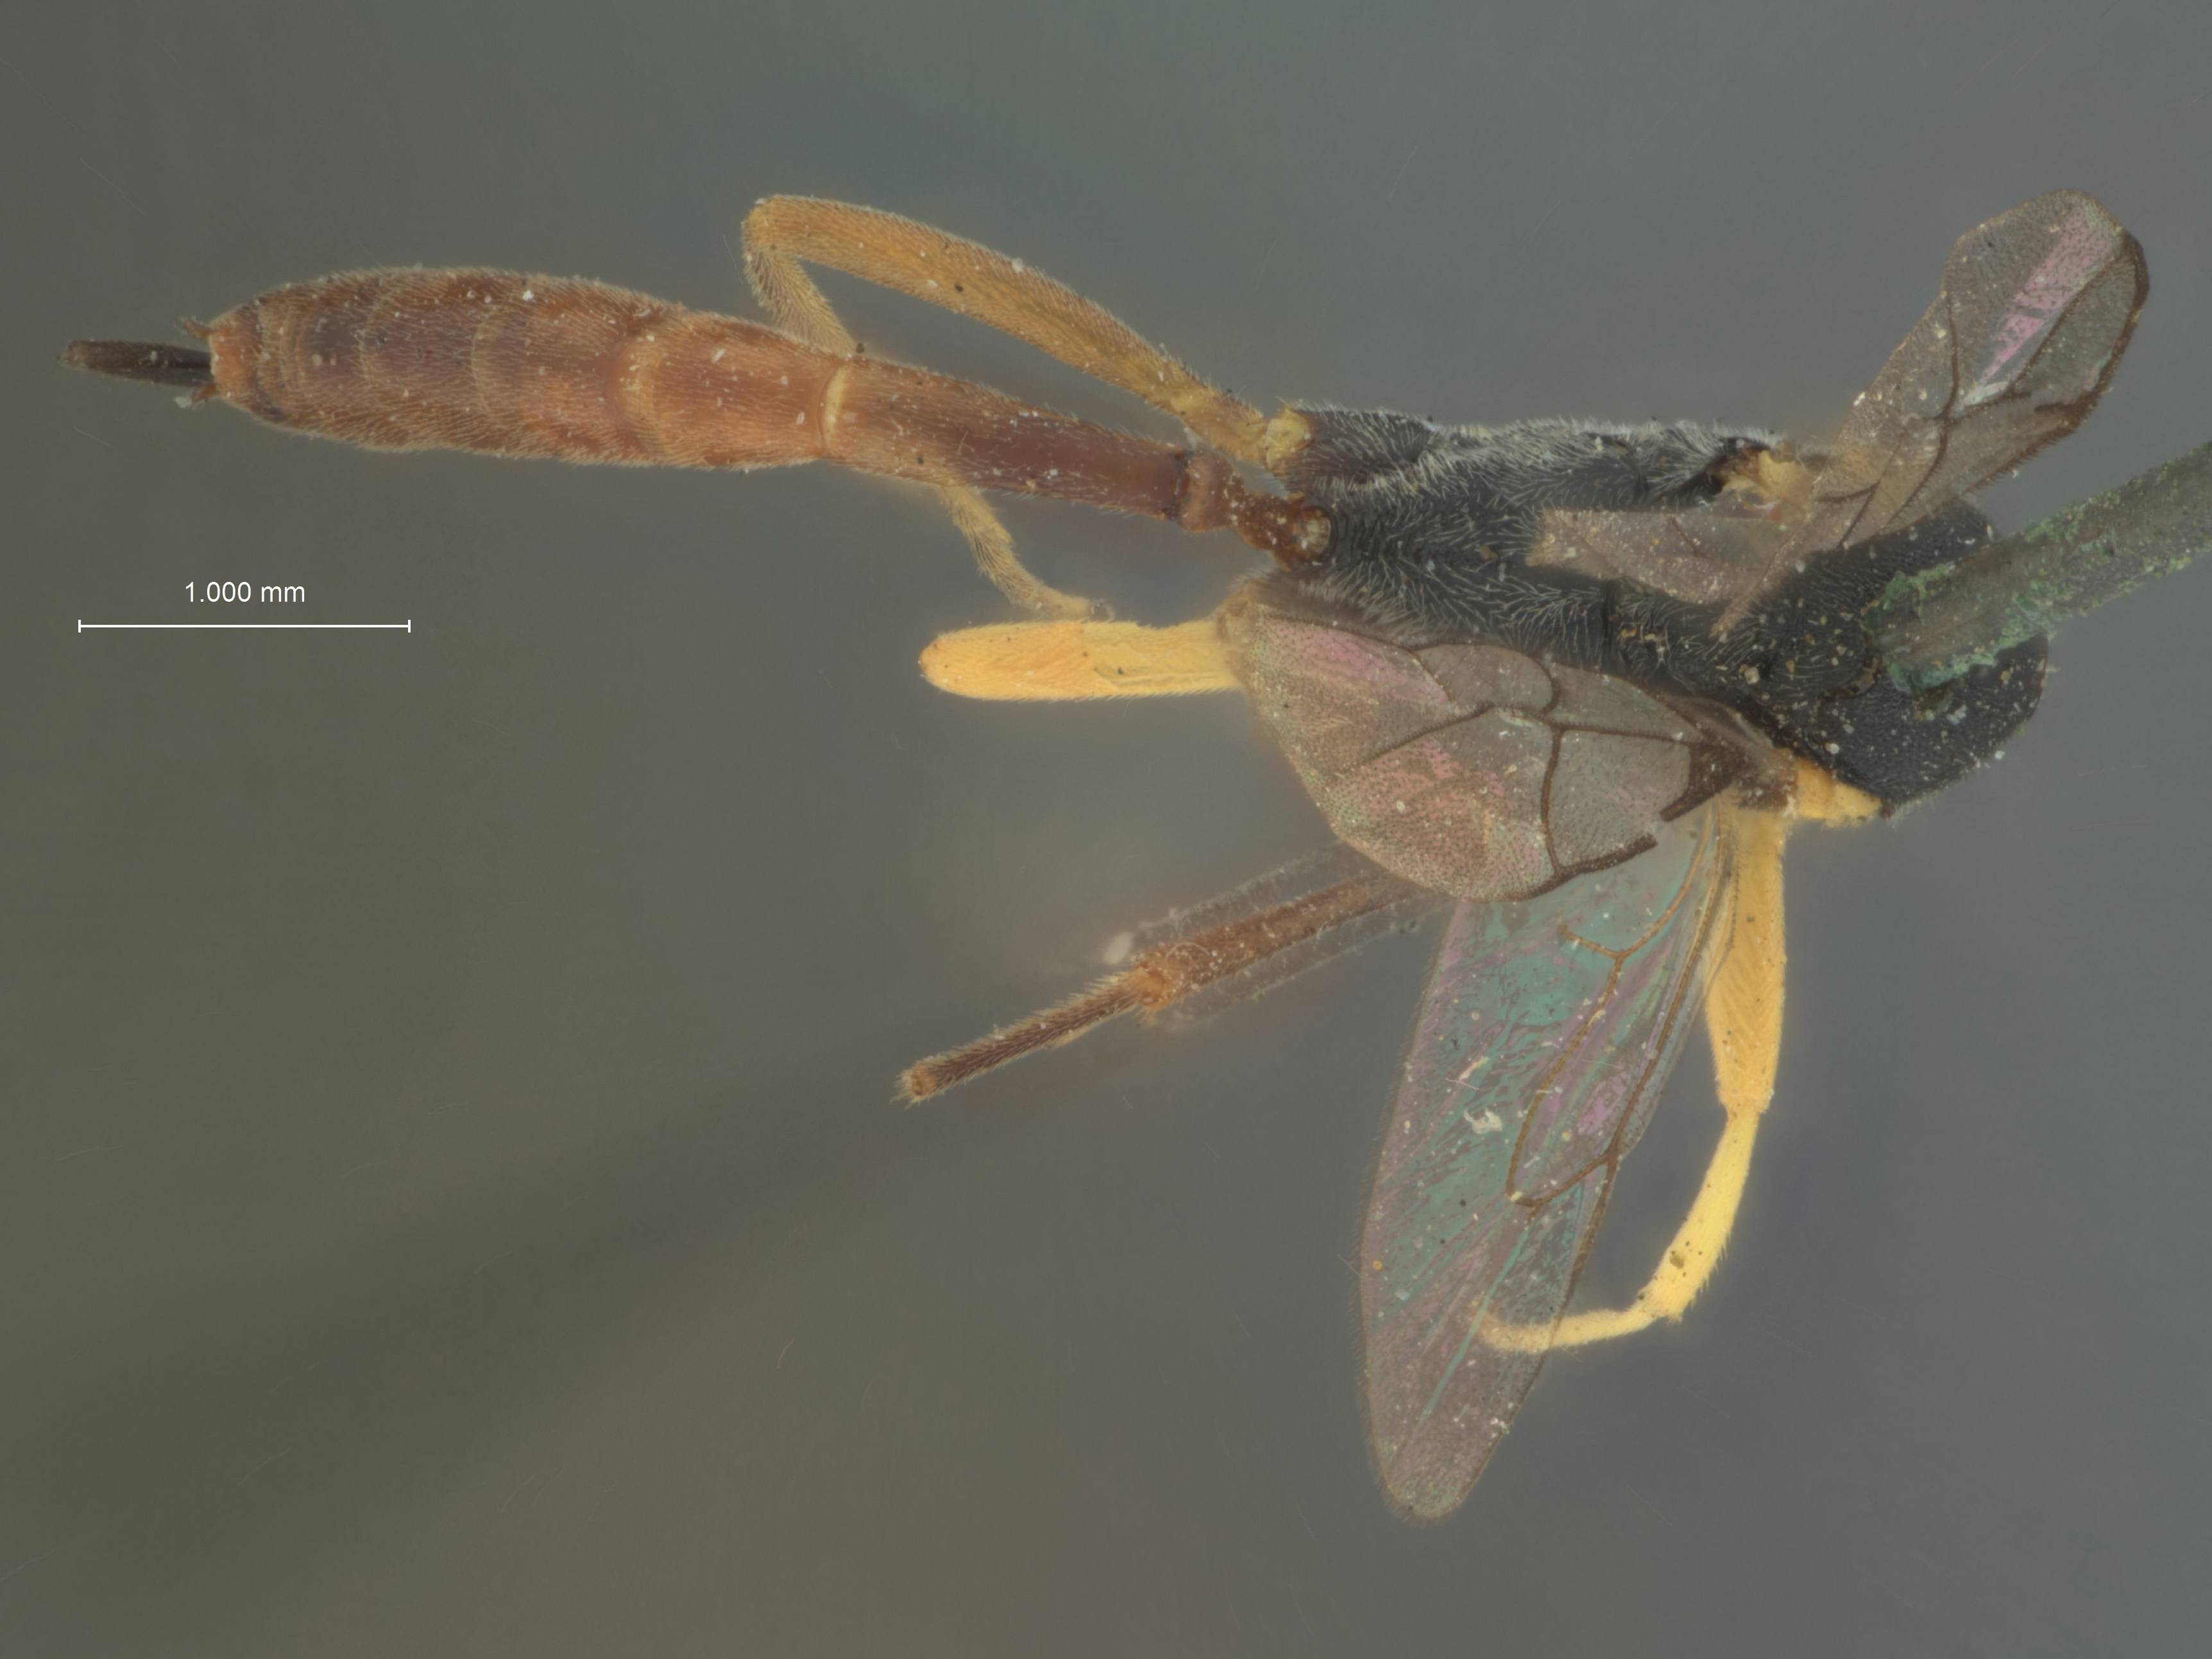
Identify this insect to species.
Casinaria texana
